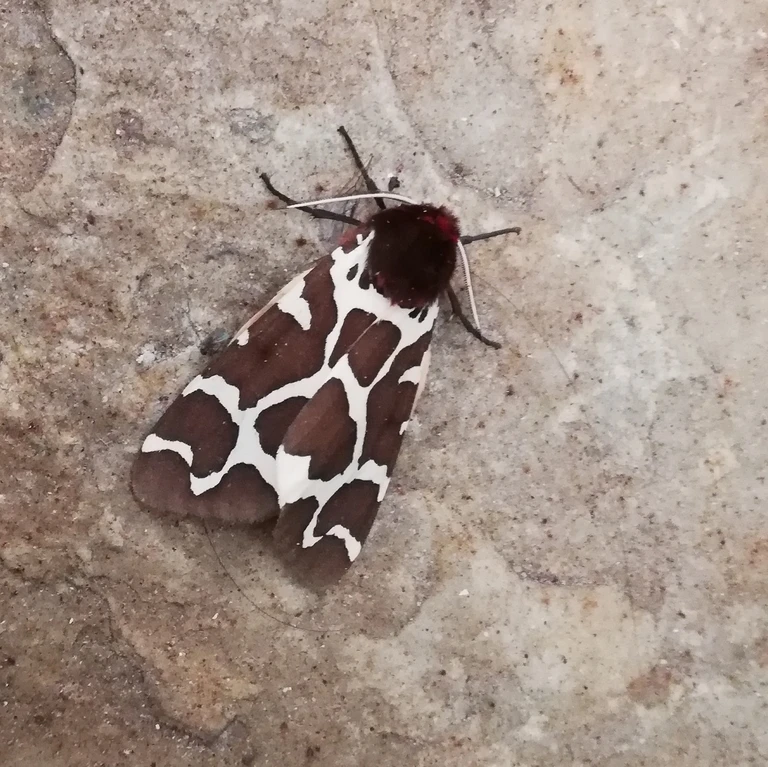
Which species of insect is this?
Arctia caja
